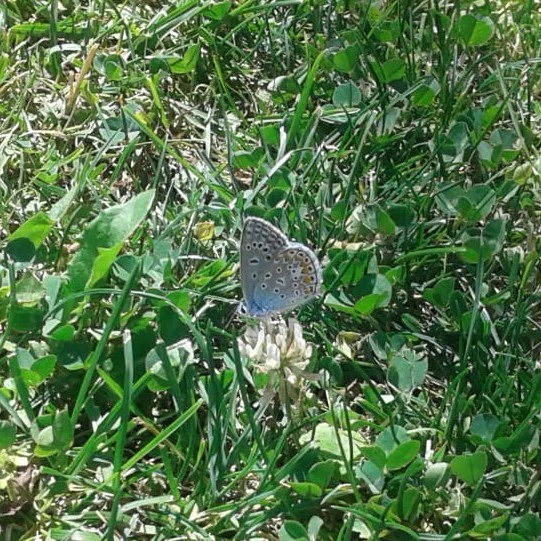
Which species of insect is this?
Polyommatus icarus
